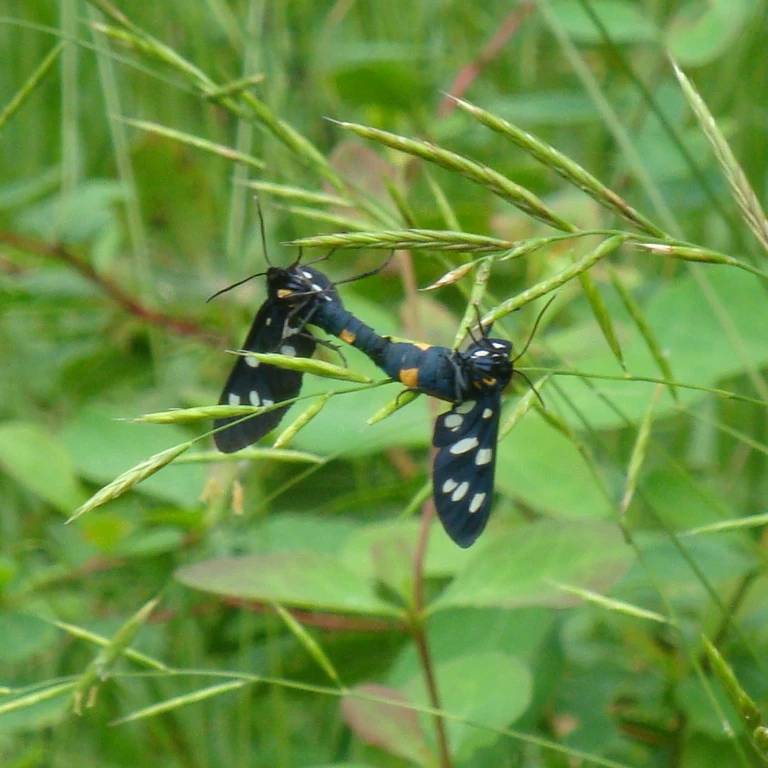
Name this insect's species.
Amata phegea
